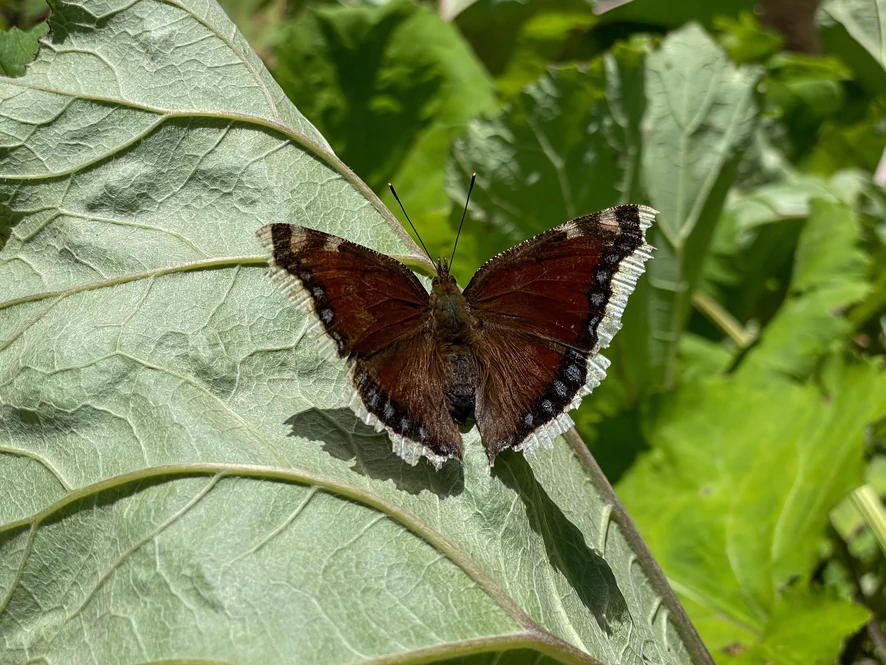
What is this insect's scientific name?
Nymphalis antiopa
